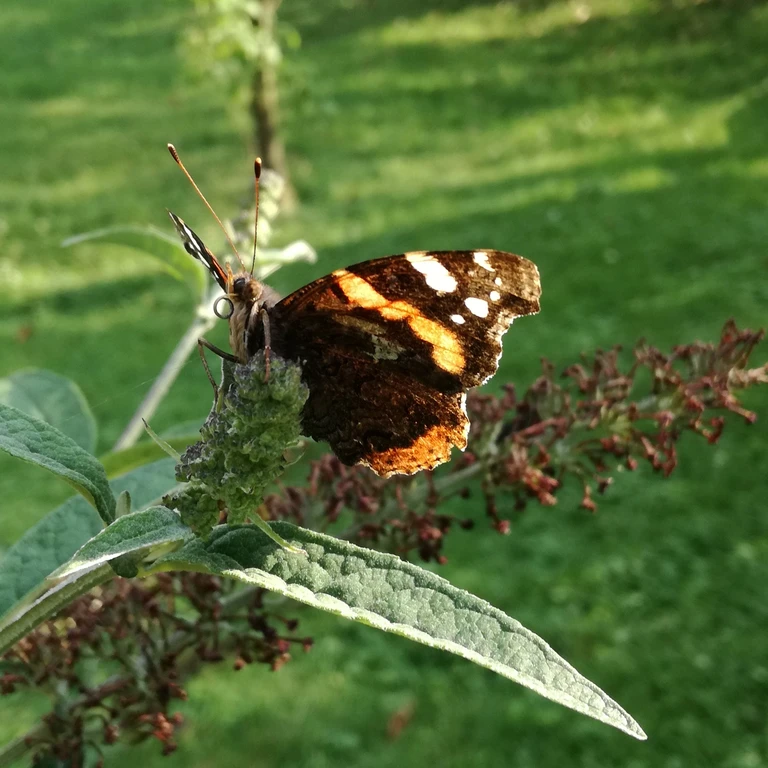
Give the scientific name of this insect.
Vanessa atalanta
